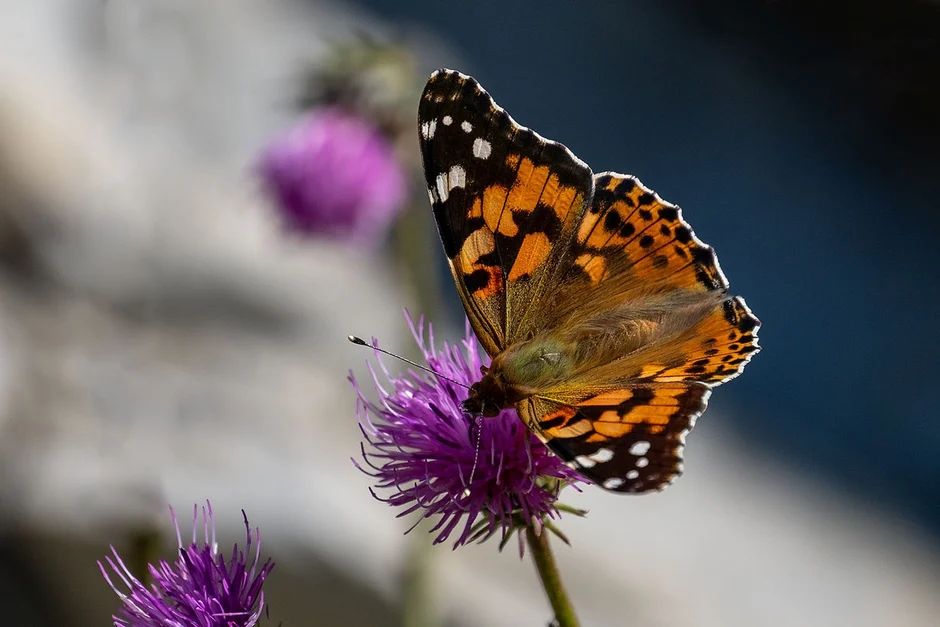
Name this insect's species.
Vanessa cardui
